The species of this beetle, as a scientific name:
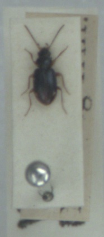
Bembidion assimile
